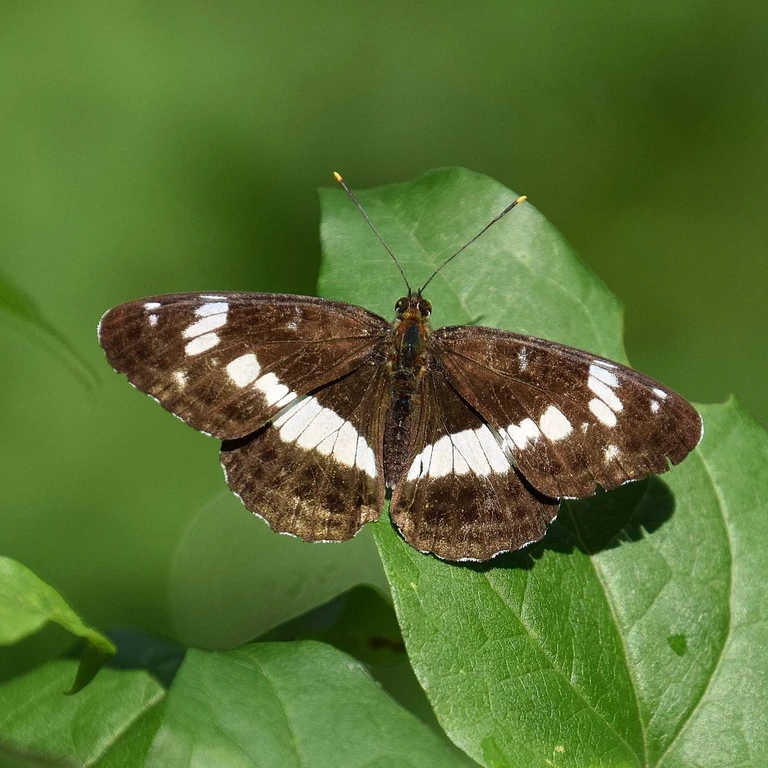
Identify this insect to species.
Limenitis camilla (also Ladoga camilla)
